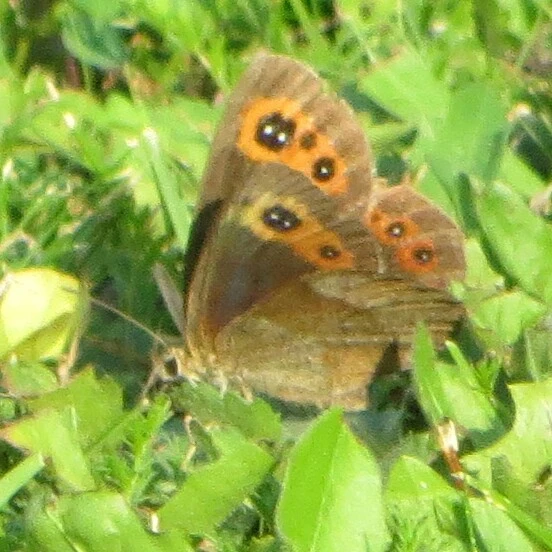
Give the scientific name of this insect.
Erebia aethiops
